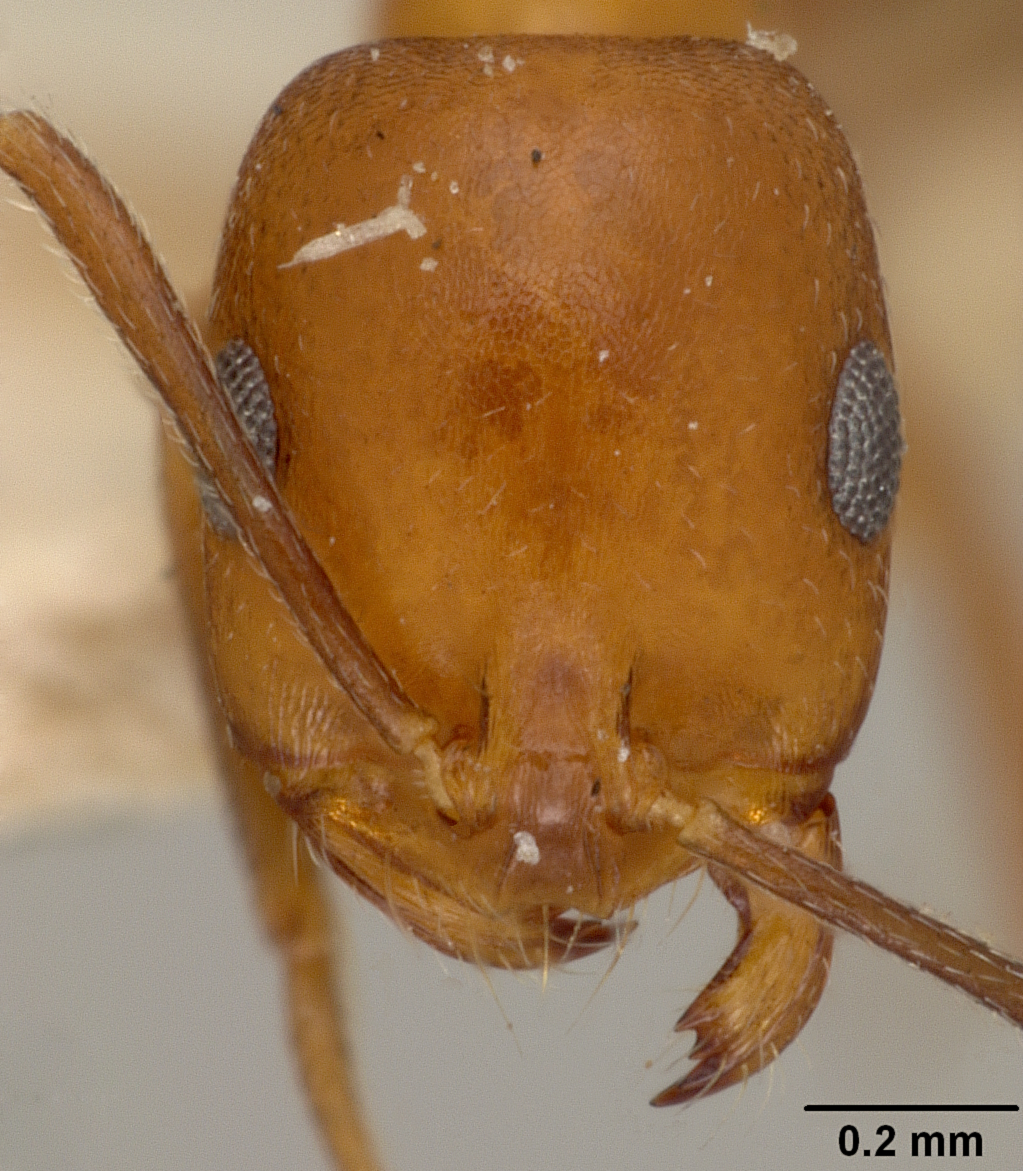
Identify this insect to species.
Monomorium venustum
